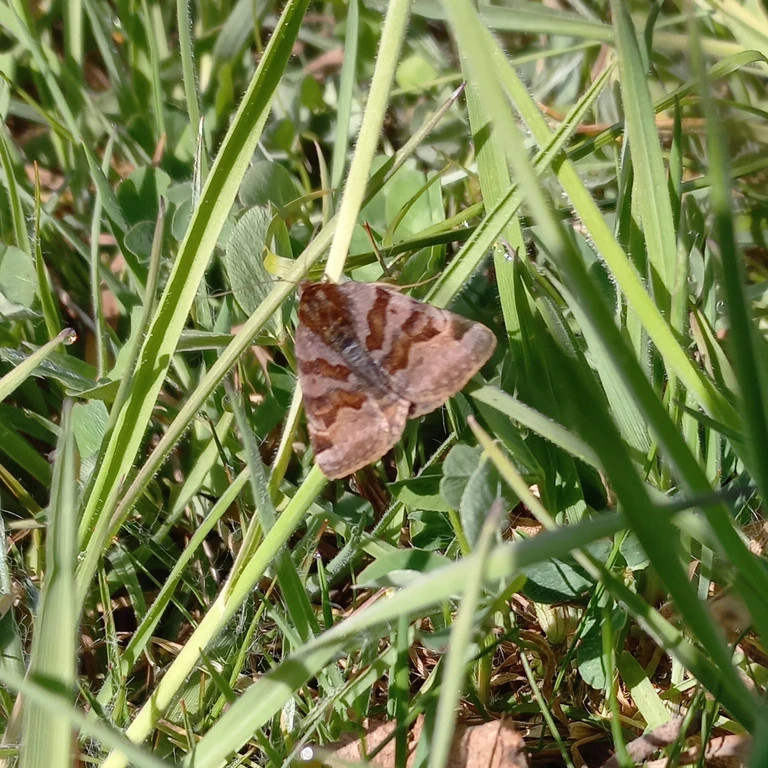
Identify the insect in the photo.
Euclidia glyphica
